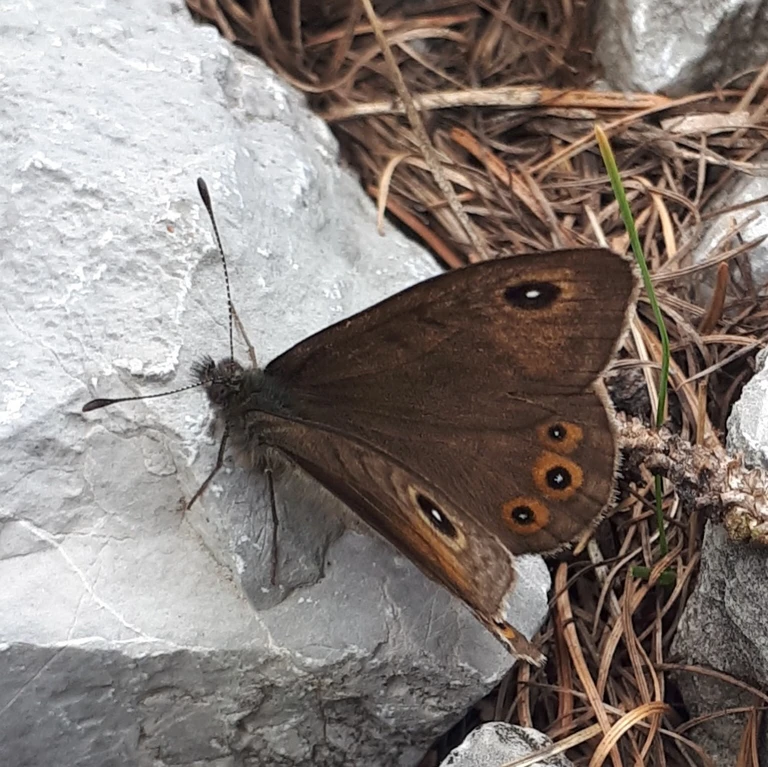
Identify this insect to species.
Lasiommata petropolitana (also Pararge petropolitana)
